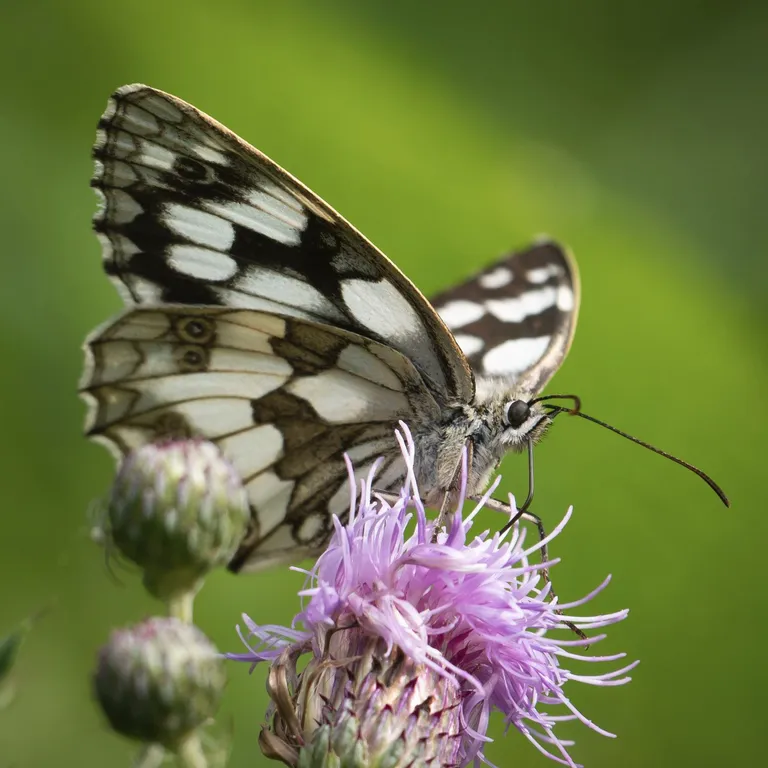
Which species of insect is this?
Melanargia galathea
